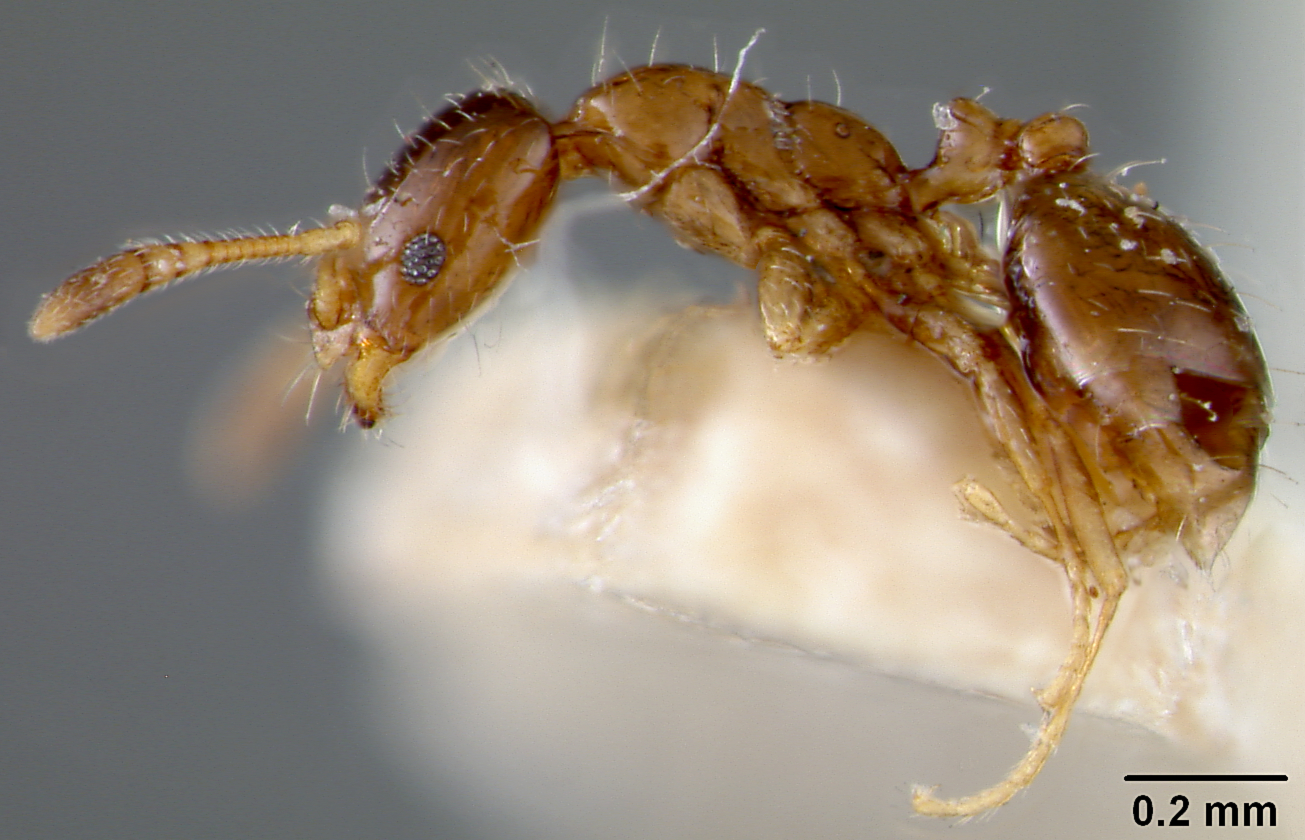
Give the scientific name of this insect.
Monomorium minutum
